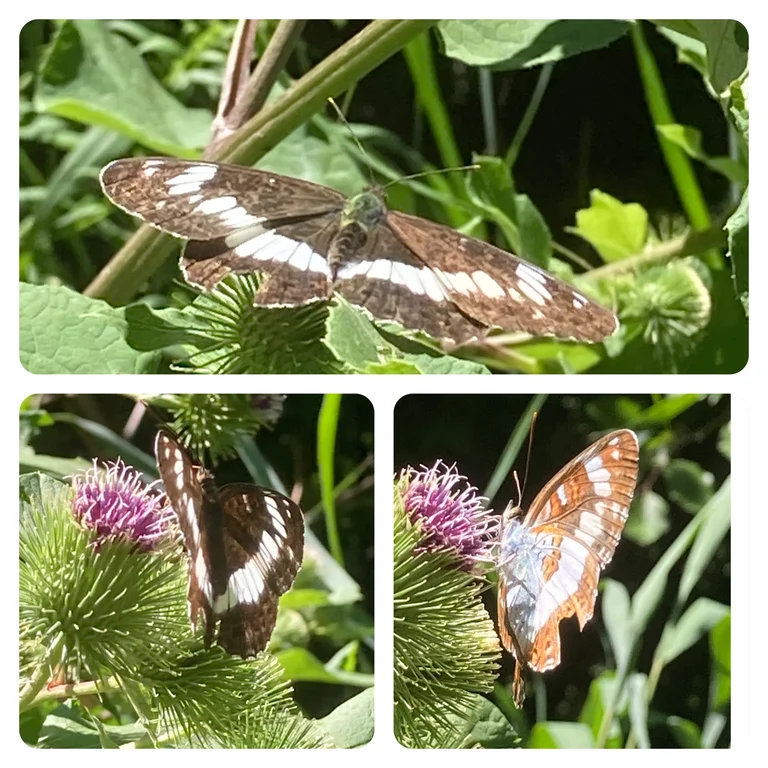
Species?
Limenitis camilla (also Ladoga camilla)
